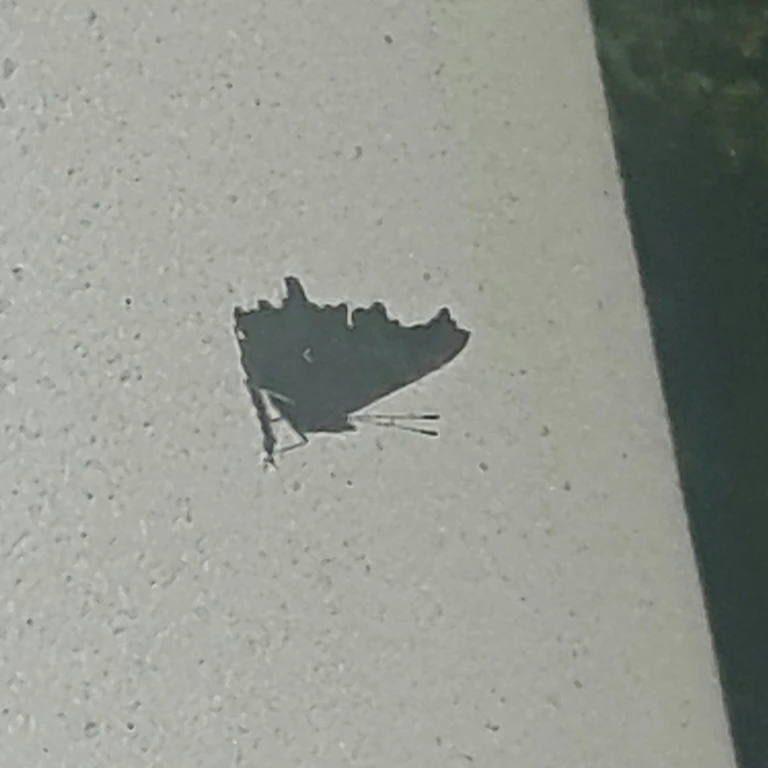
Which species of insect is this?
Polygonia c-album
